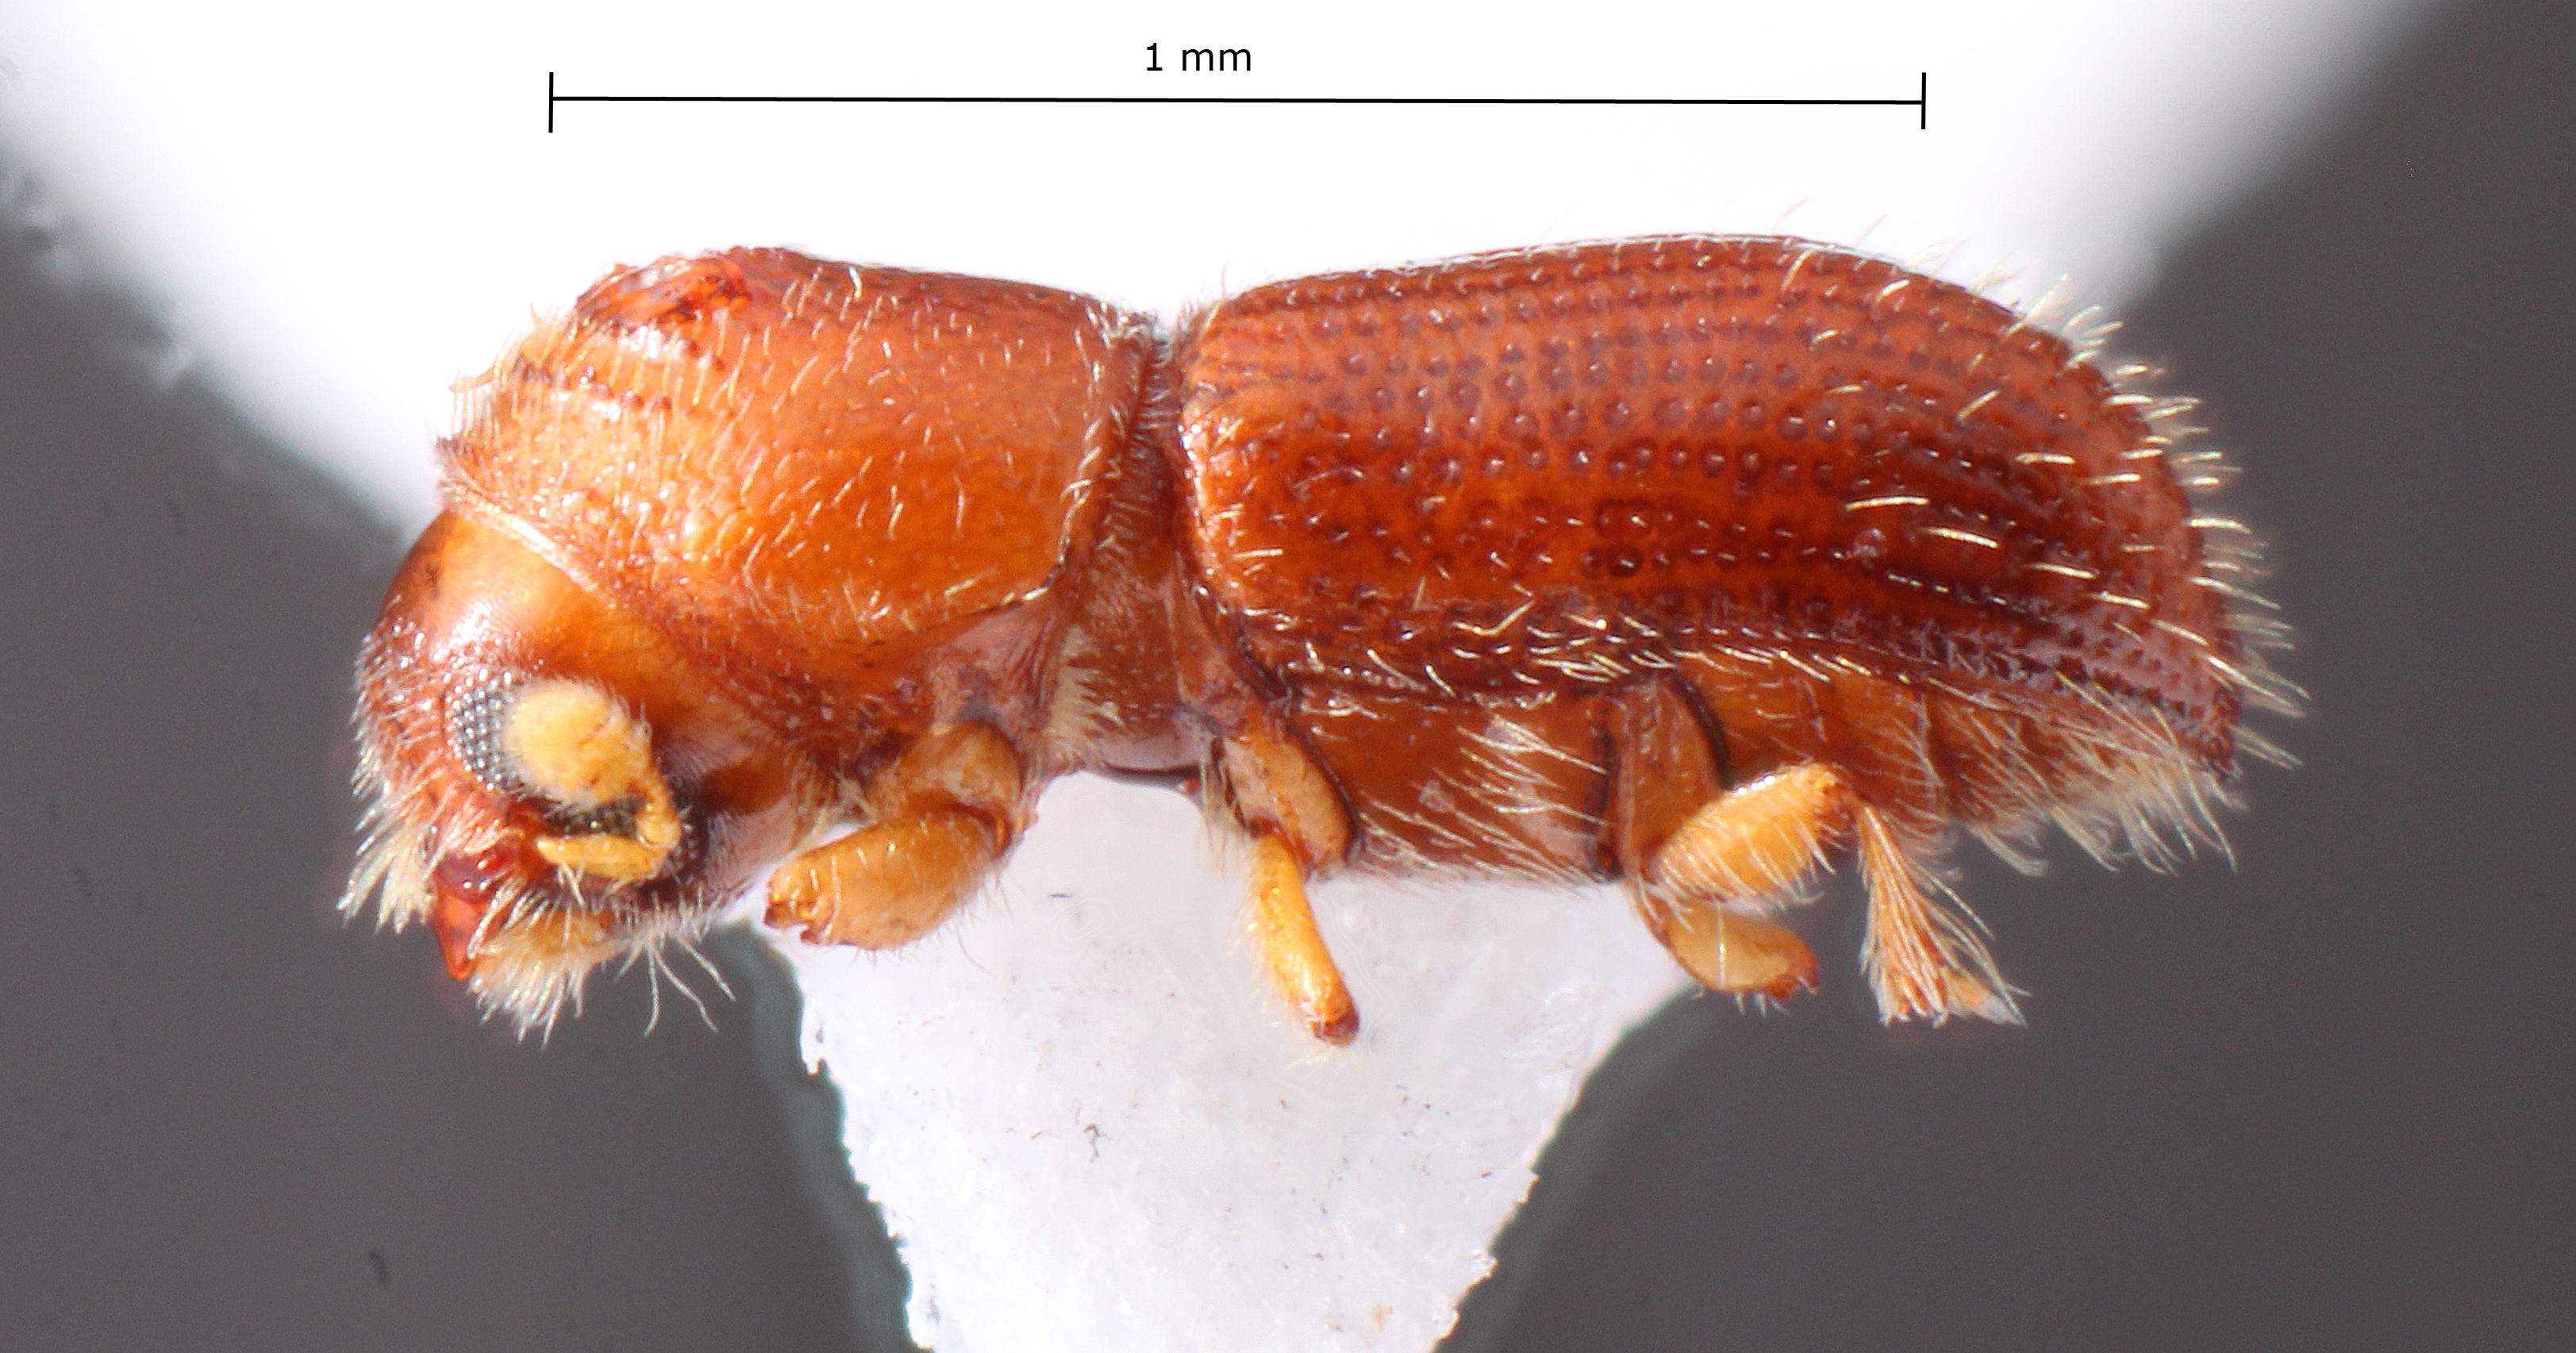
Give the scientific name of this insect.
Pityophthorus natalis
